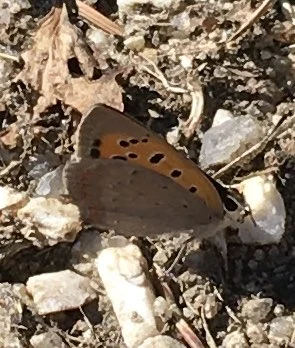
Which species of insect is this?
Lycaena phlaeas
